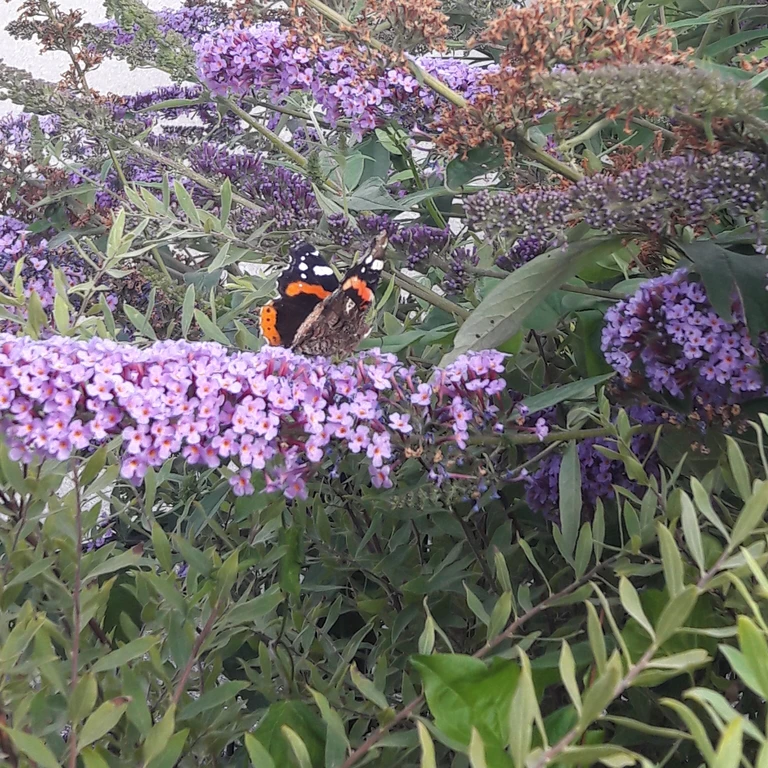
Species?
Vanessa atalanta
